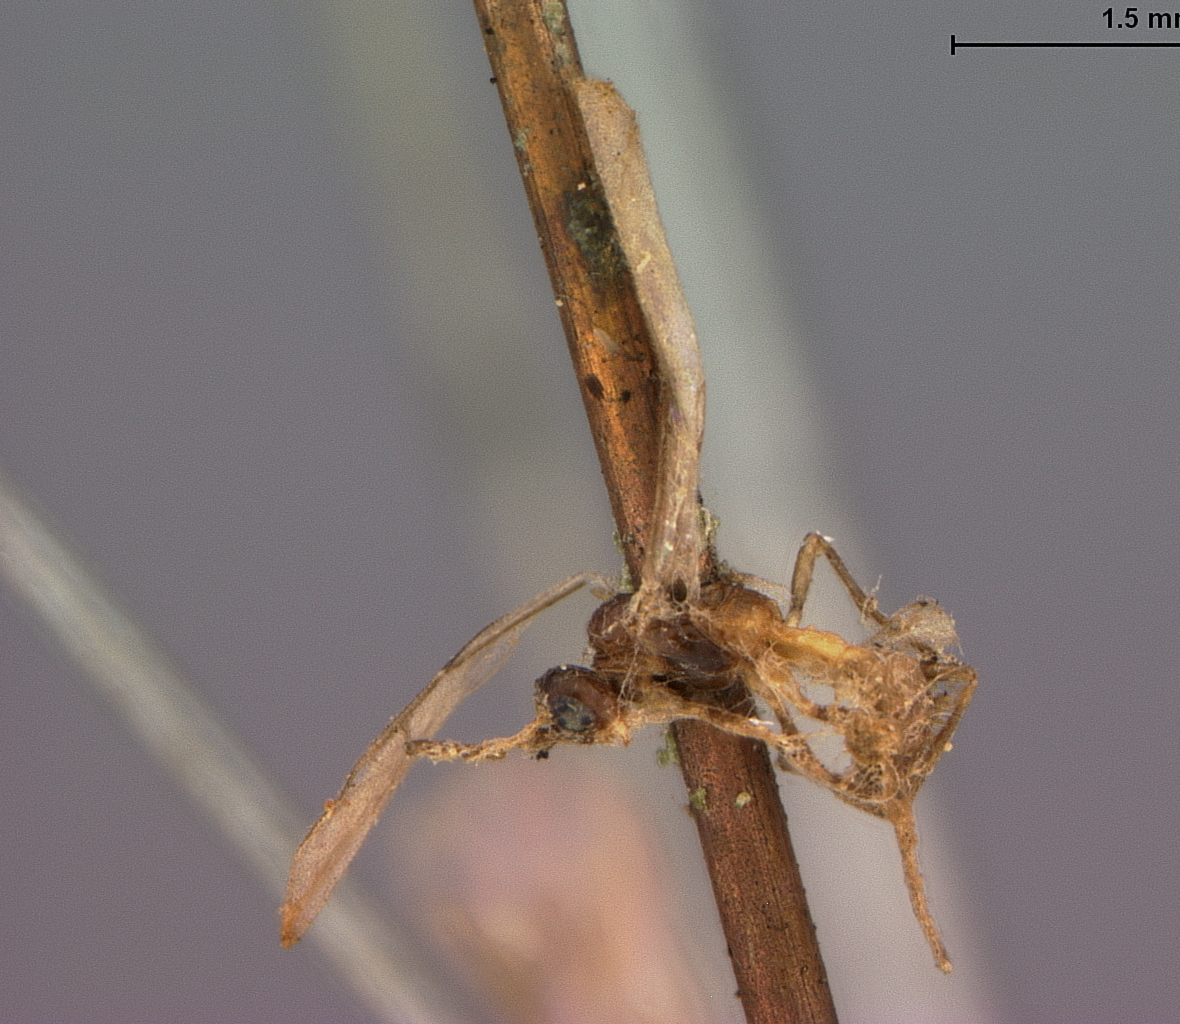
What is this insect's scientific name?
Aphidius avenaphis
